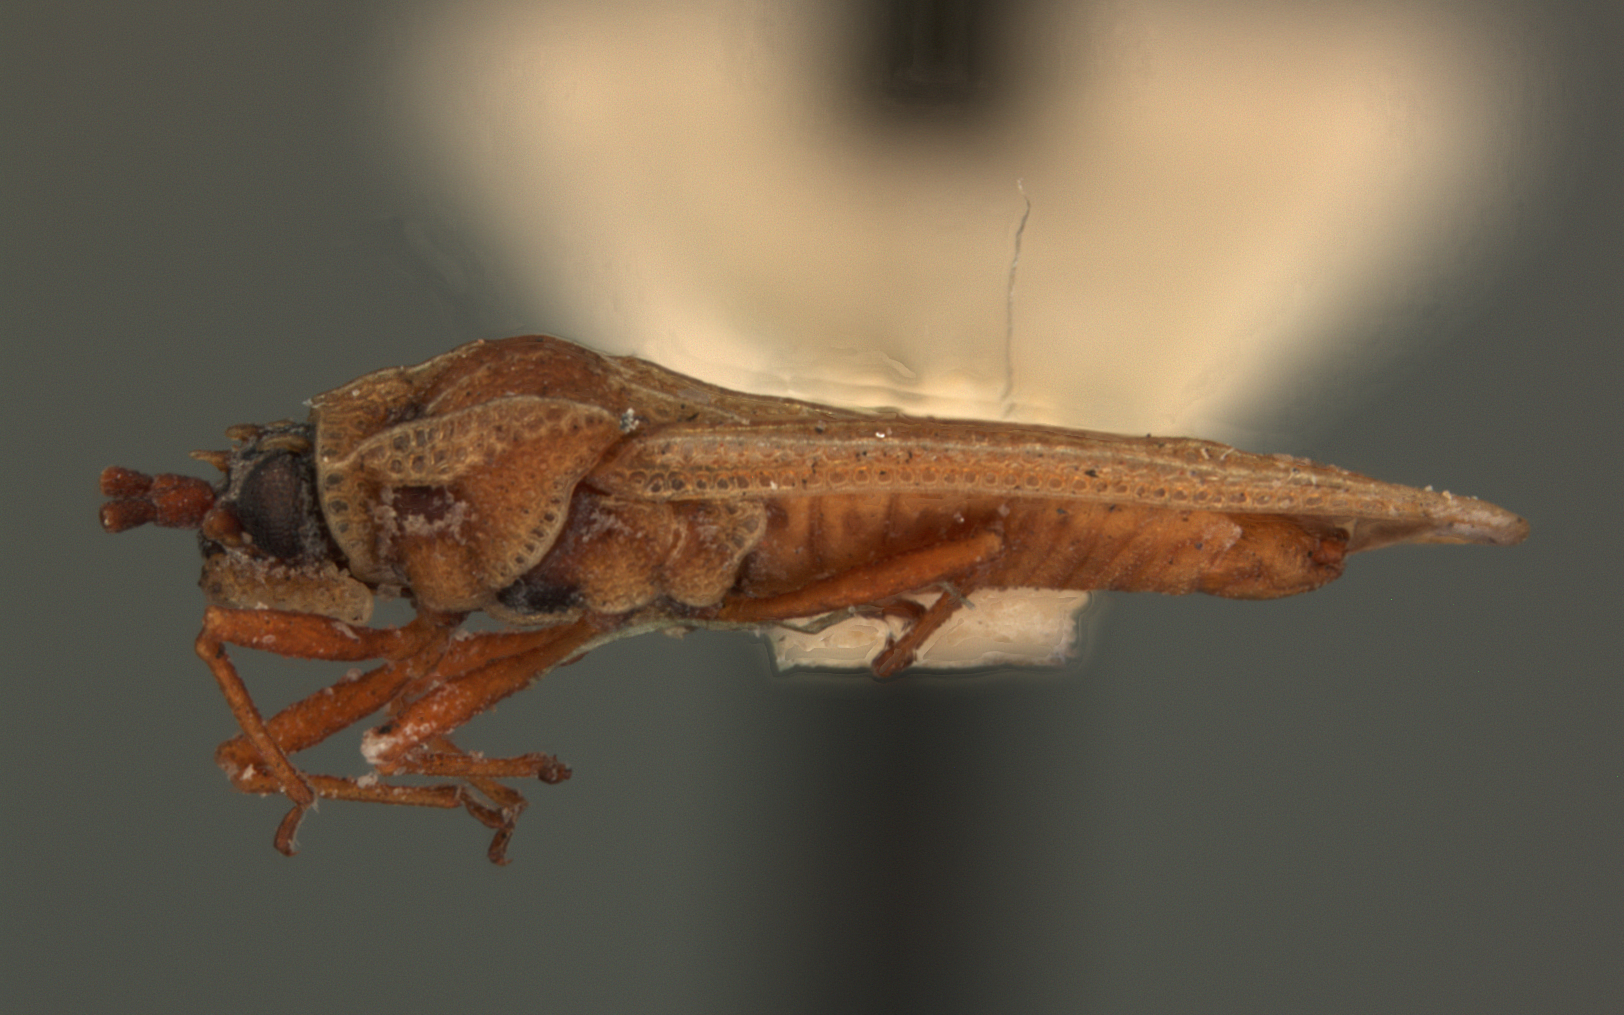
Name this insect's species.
Physatocheila civatis
